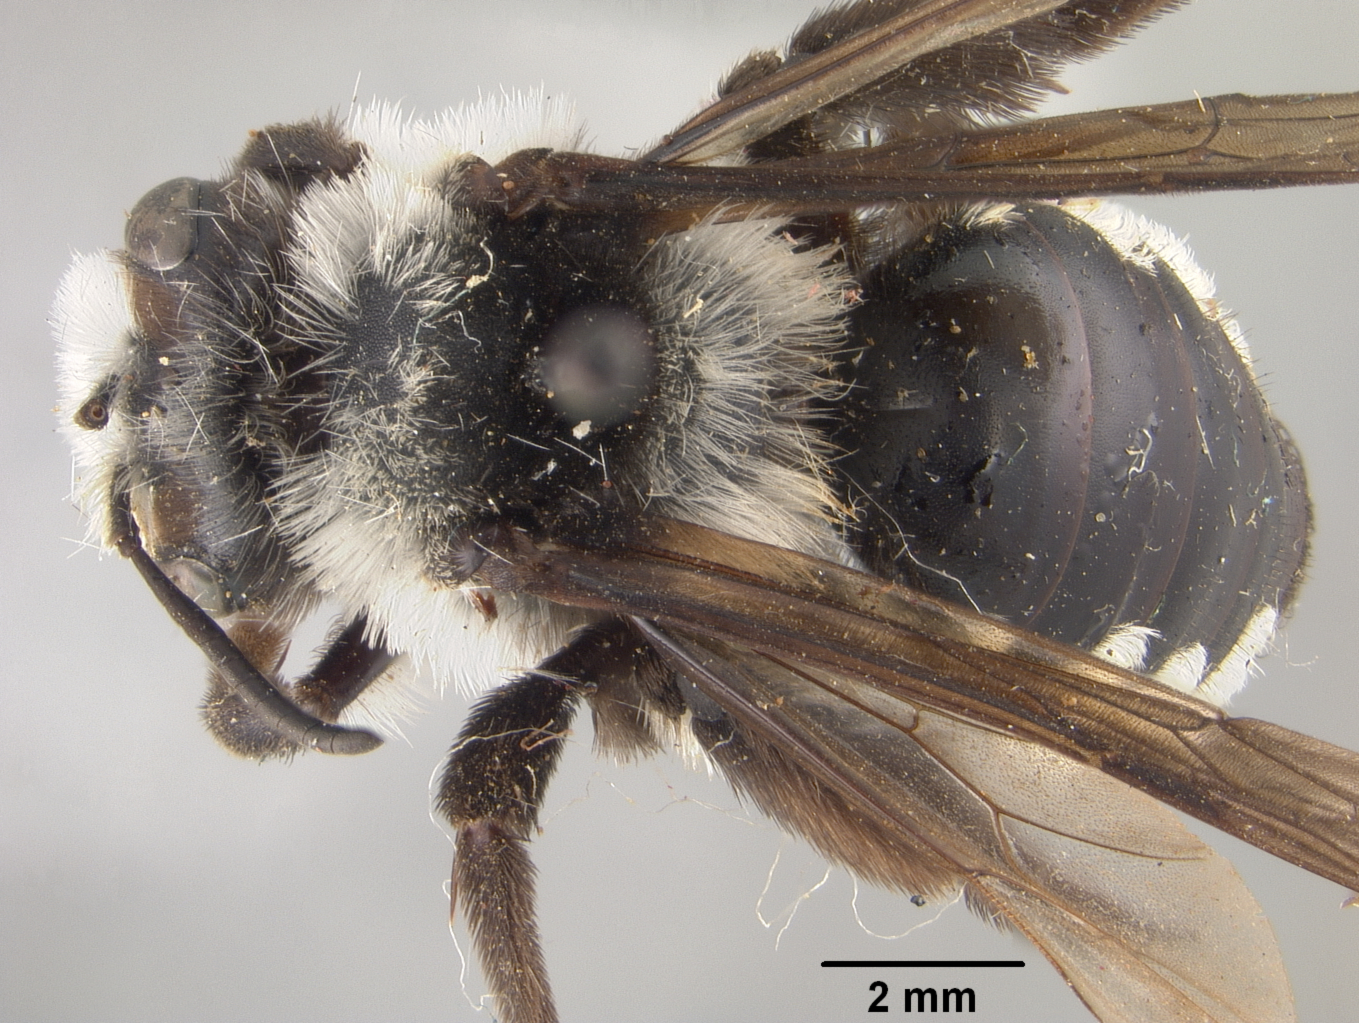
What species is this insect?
Andrena chionospila
